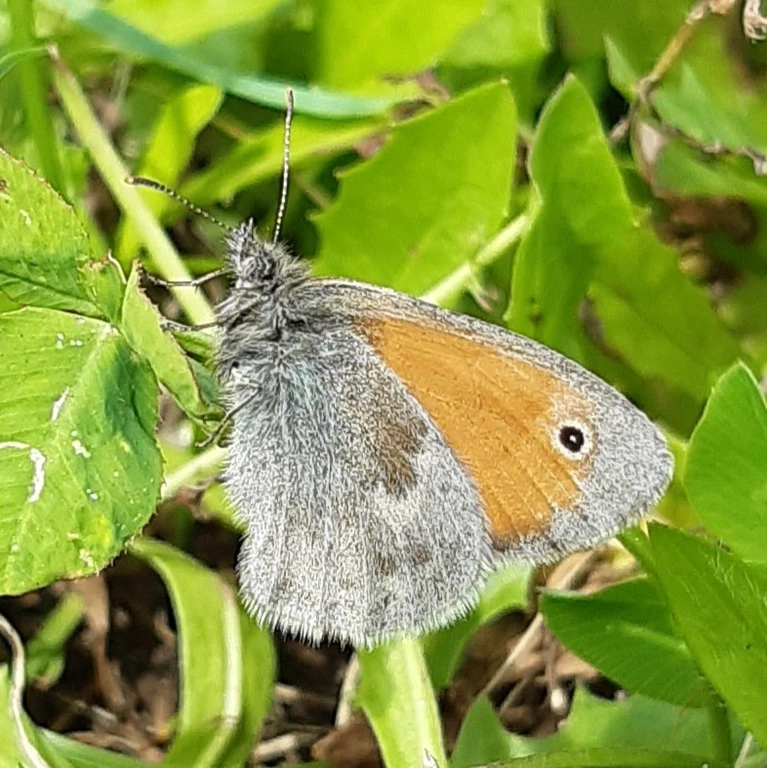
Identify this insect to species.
Coenonympha pamphilus
